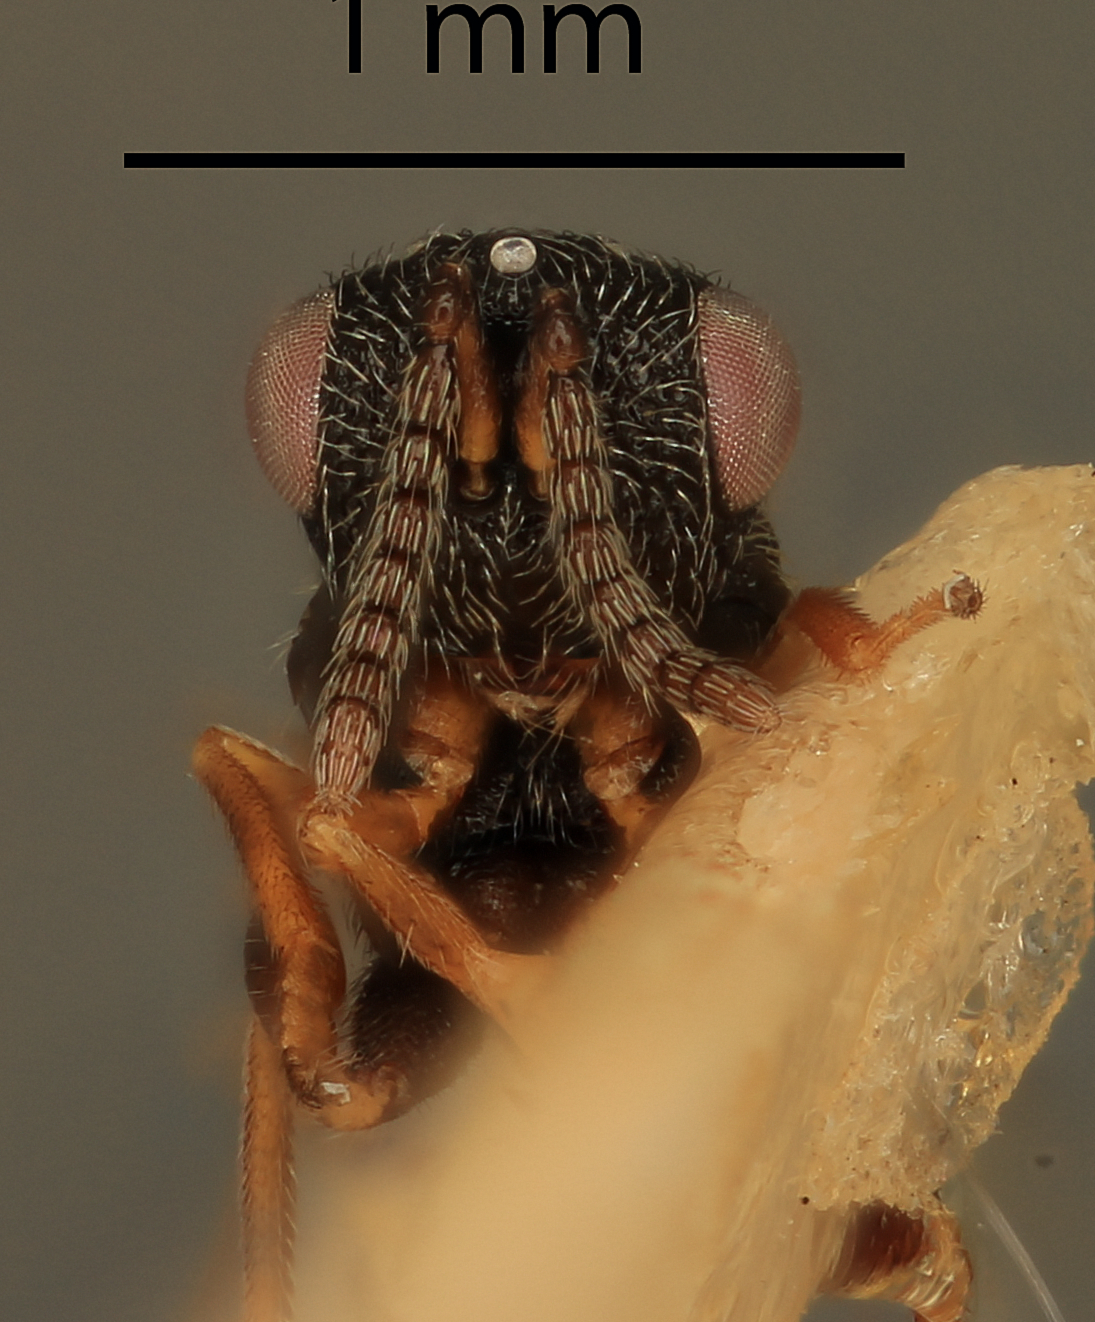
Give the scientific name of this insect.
Eurytoma penuria
